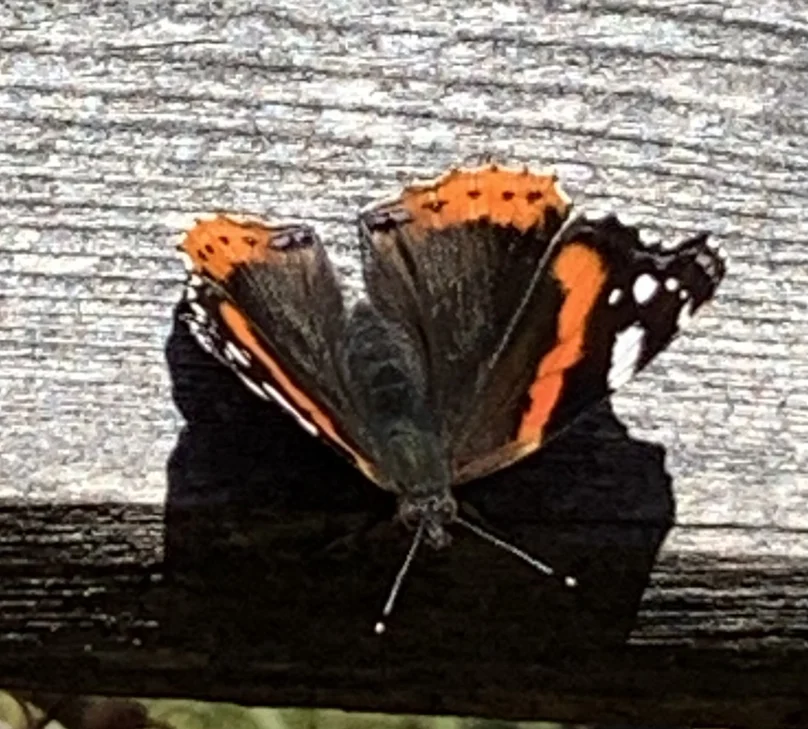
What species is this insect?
Vanessa atalanta
